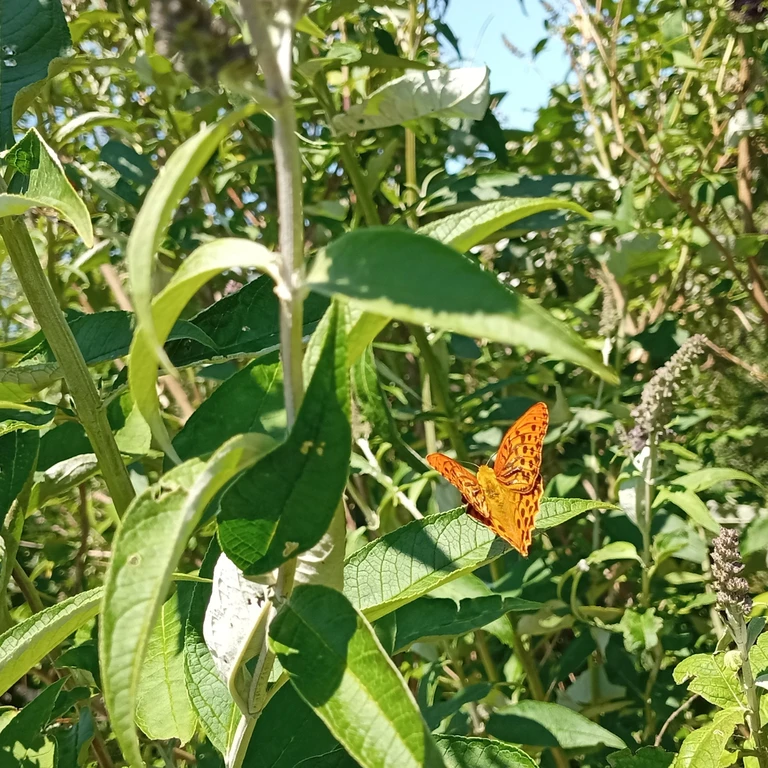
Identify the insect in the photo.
Argynnis paphia
